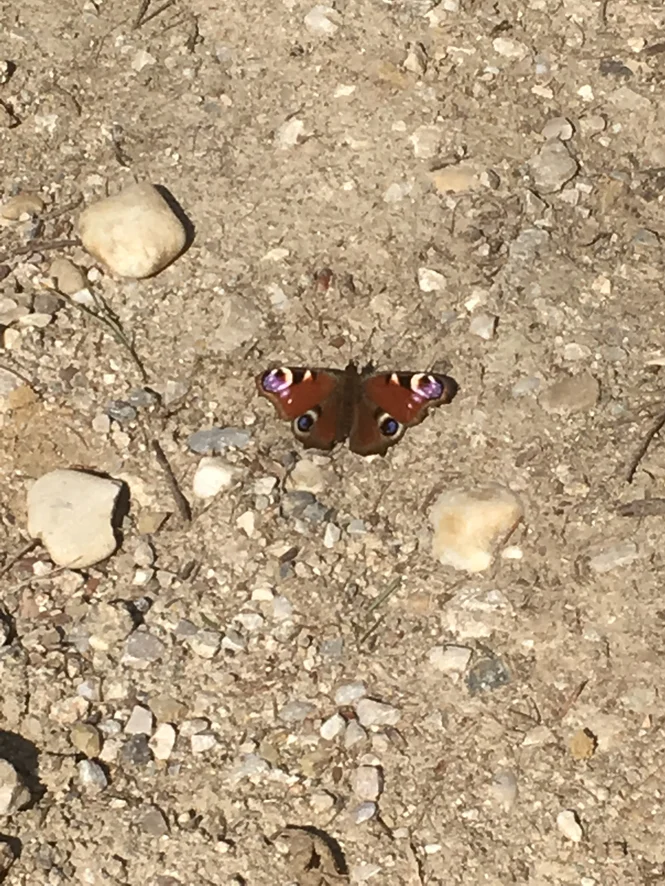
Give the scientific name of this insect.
Aglais io
